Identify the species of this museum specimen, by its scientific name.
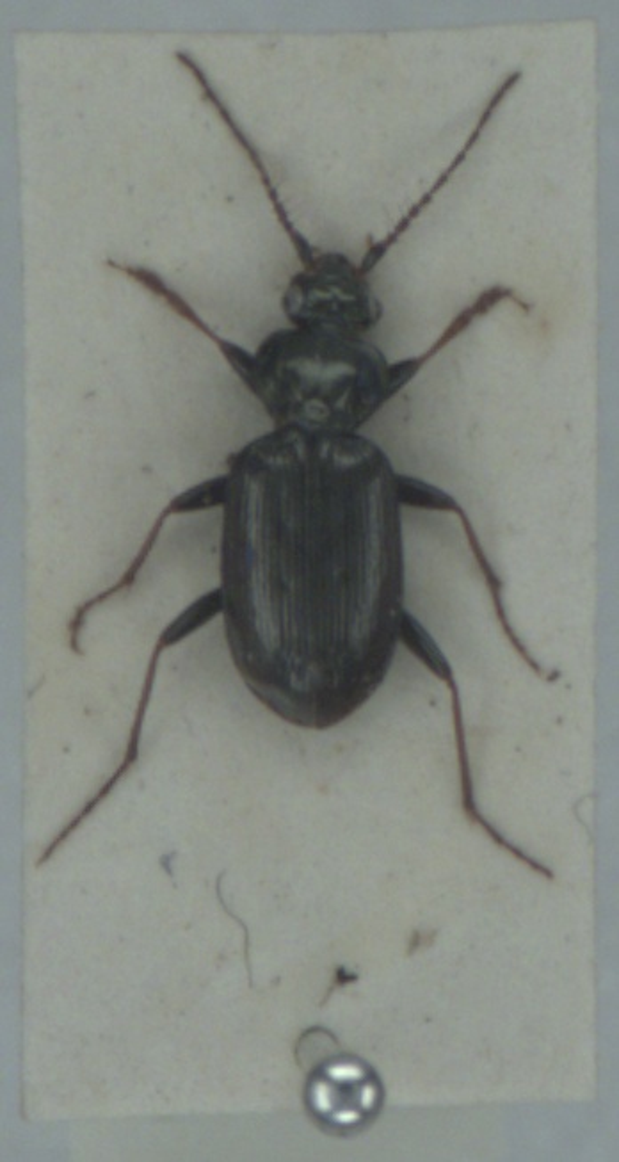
Loricera pilicornis
